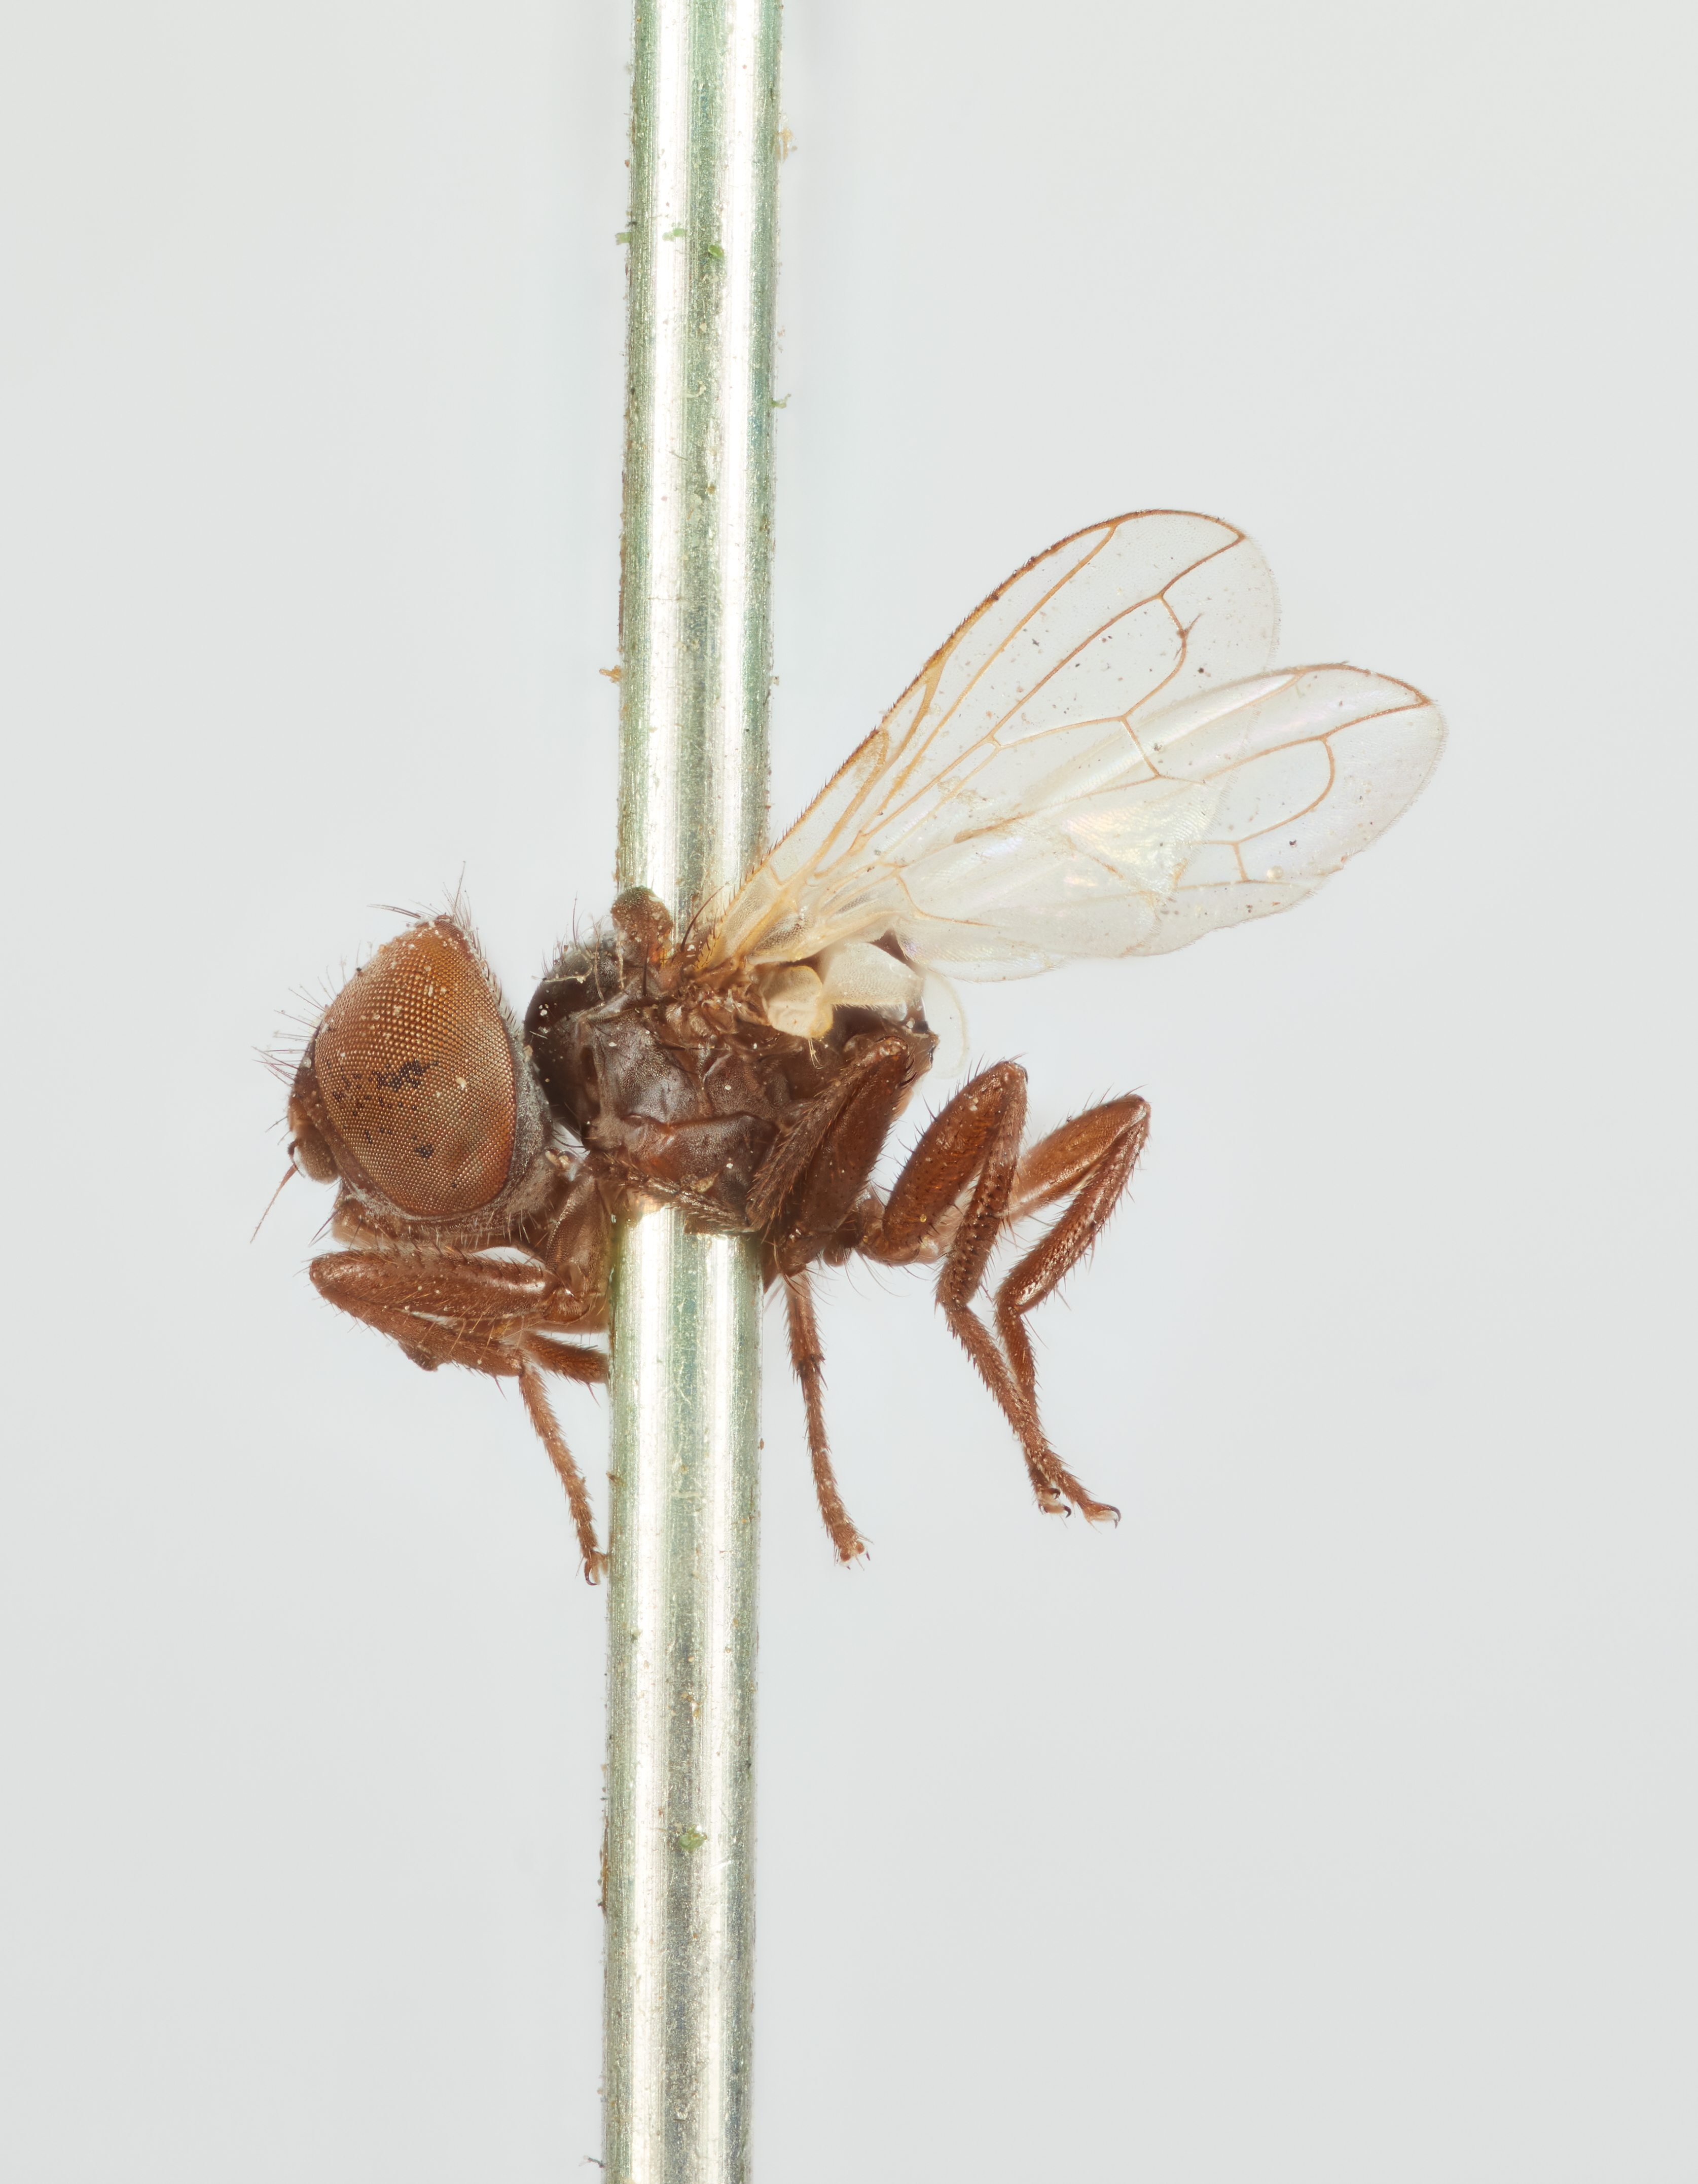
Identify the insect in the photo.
Hyalomya purpurascens
